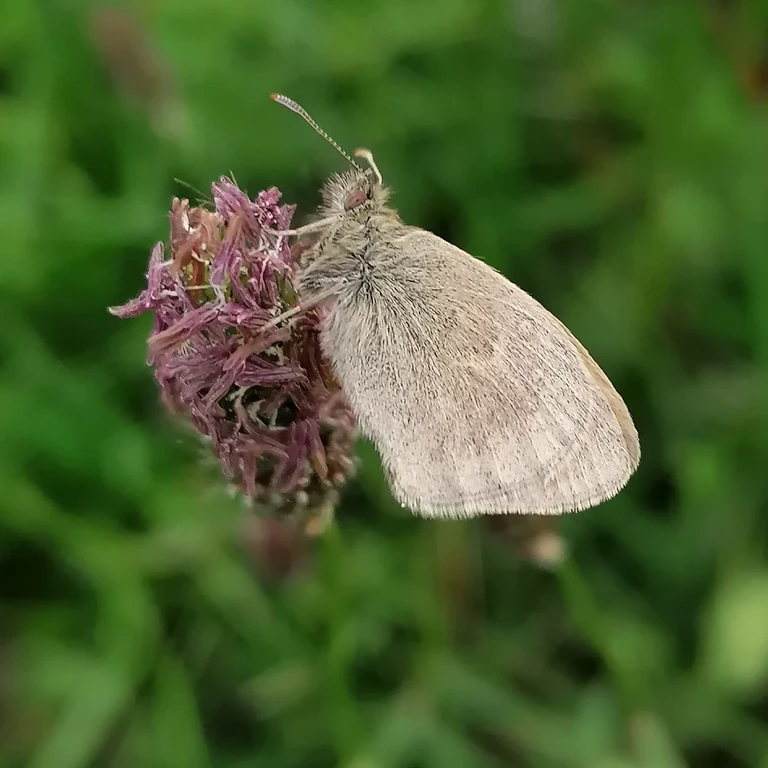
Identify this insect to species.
Coenonympha pamphilus
